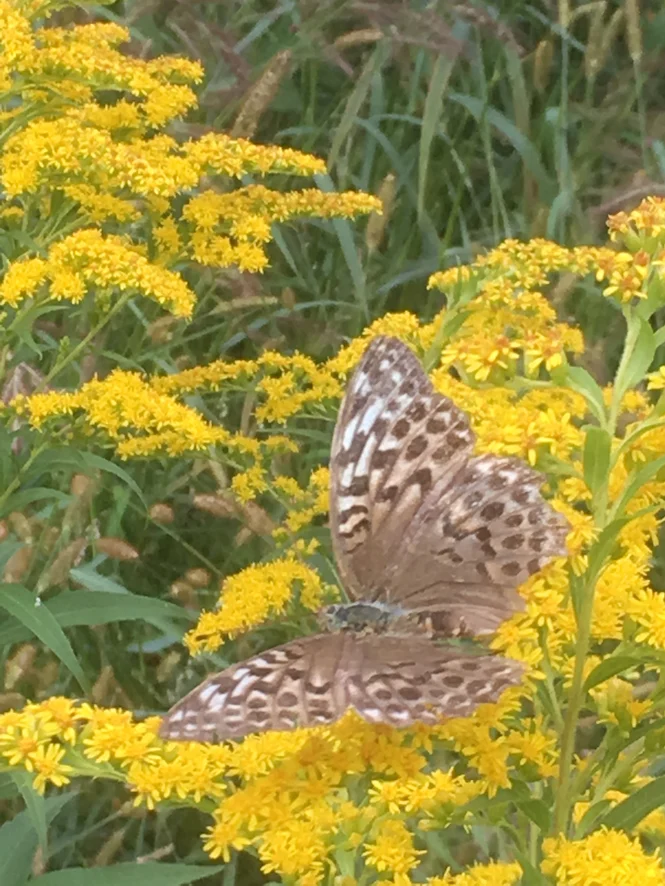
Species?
Argynnis paphia
